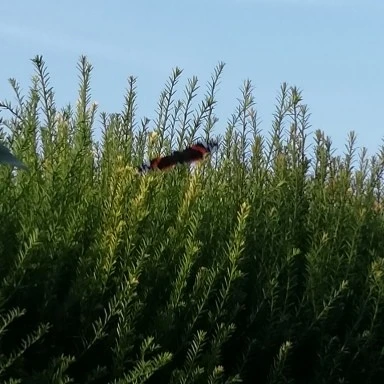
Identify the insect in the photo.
Vanessa atalanta
